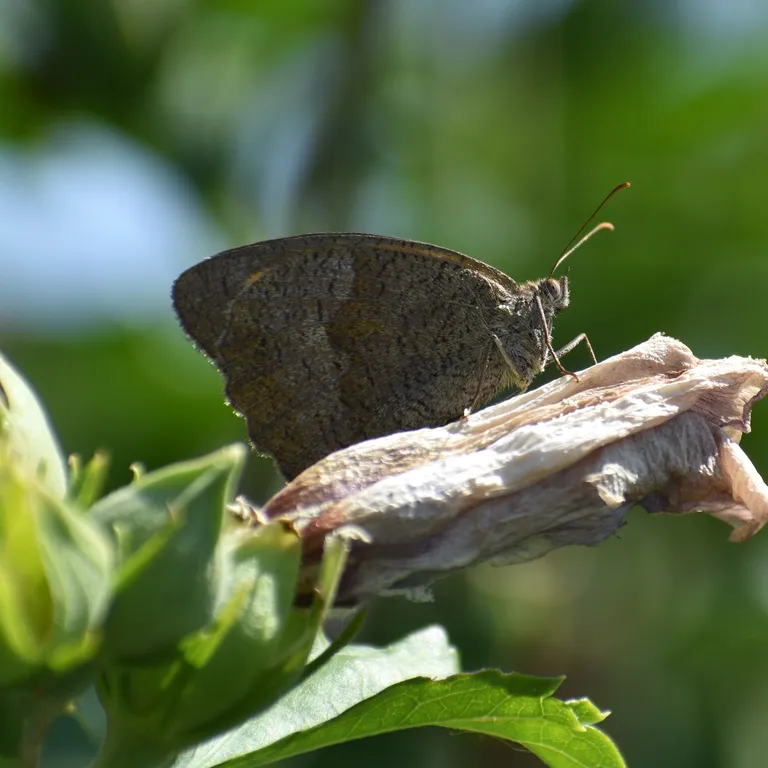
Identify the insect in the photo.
Maniola jurtina
